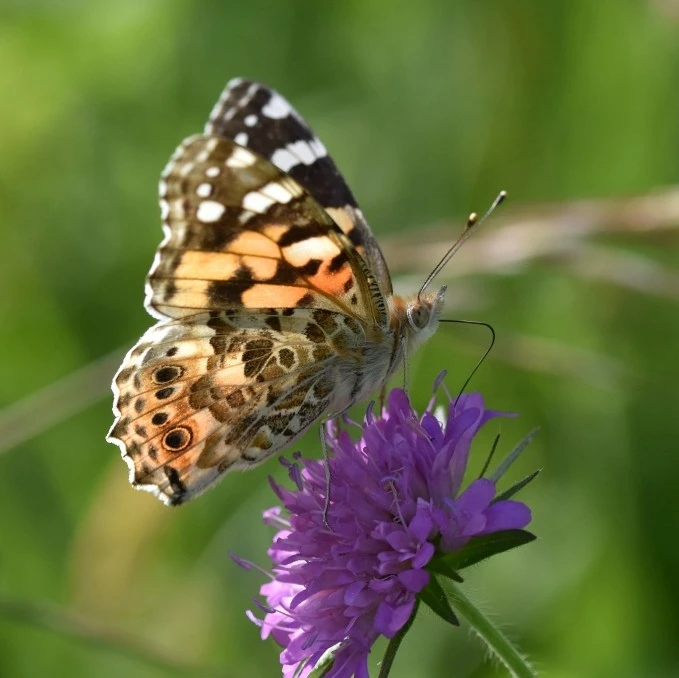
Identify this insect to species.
Vanessa cardui
